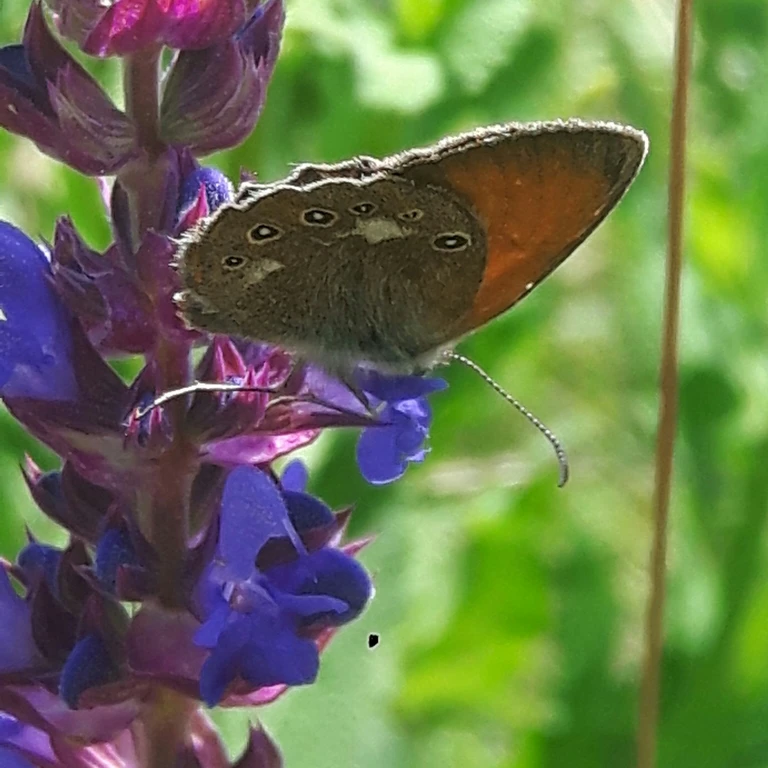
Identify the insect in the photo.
Coenonympha glycerion (also Coenonympha iphis)
